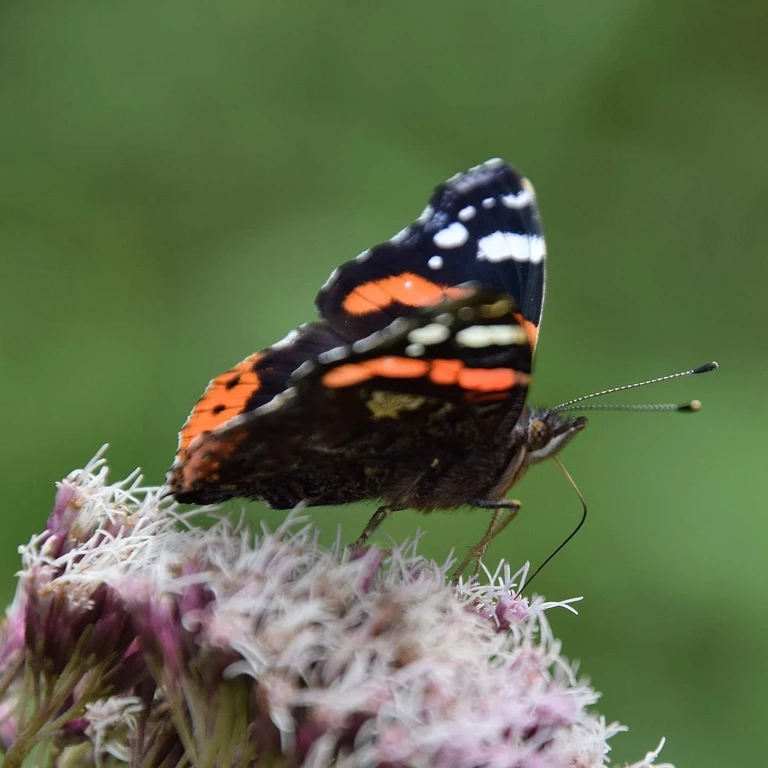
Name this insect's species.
Vanessa atalanta
